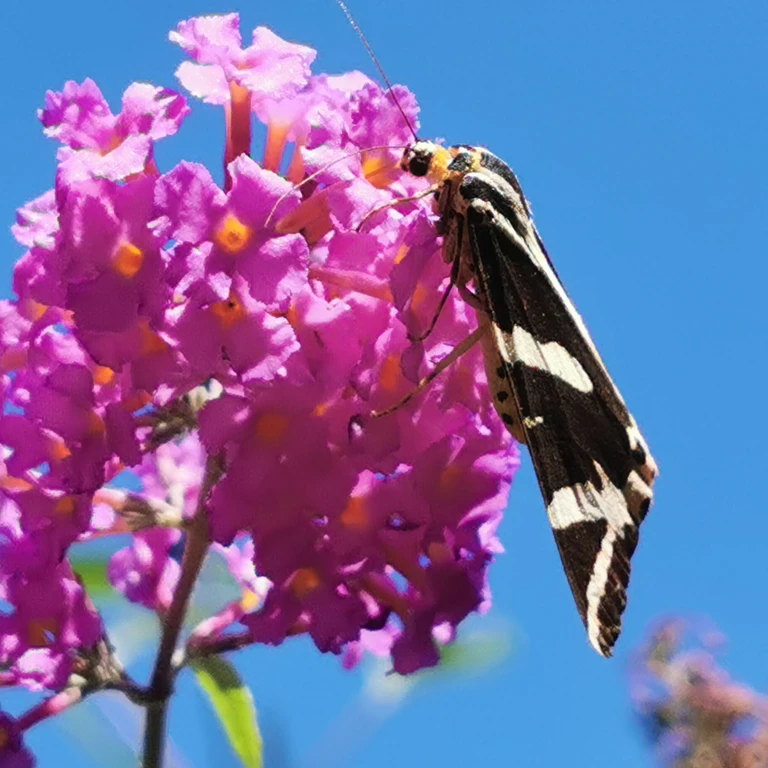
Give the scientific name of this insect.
Euplagia quadripunctaria
